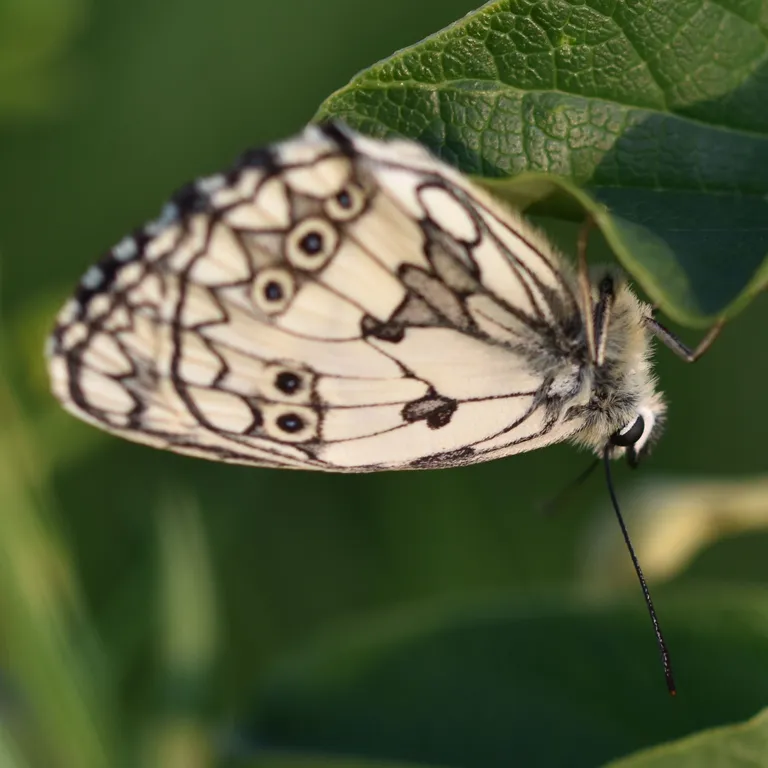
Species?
Melanargia galathea
